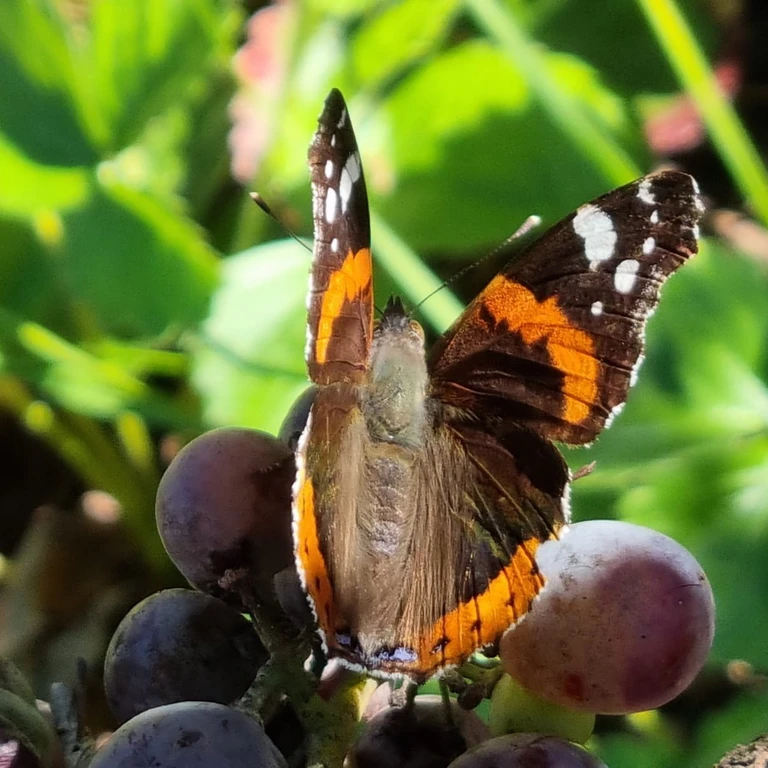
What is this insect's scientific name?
Vanessa atalanta
